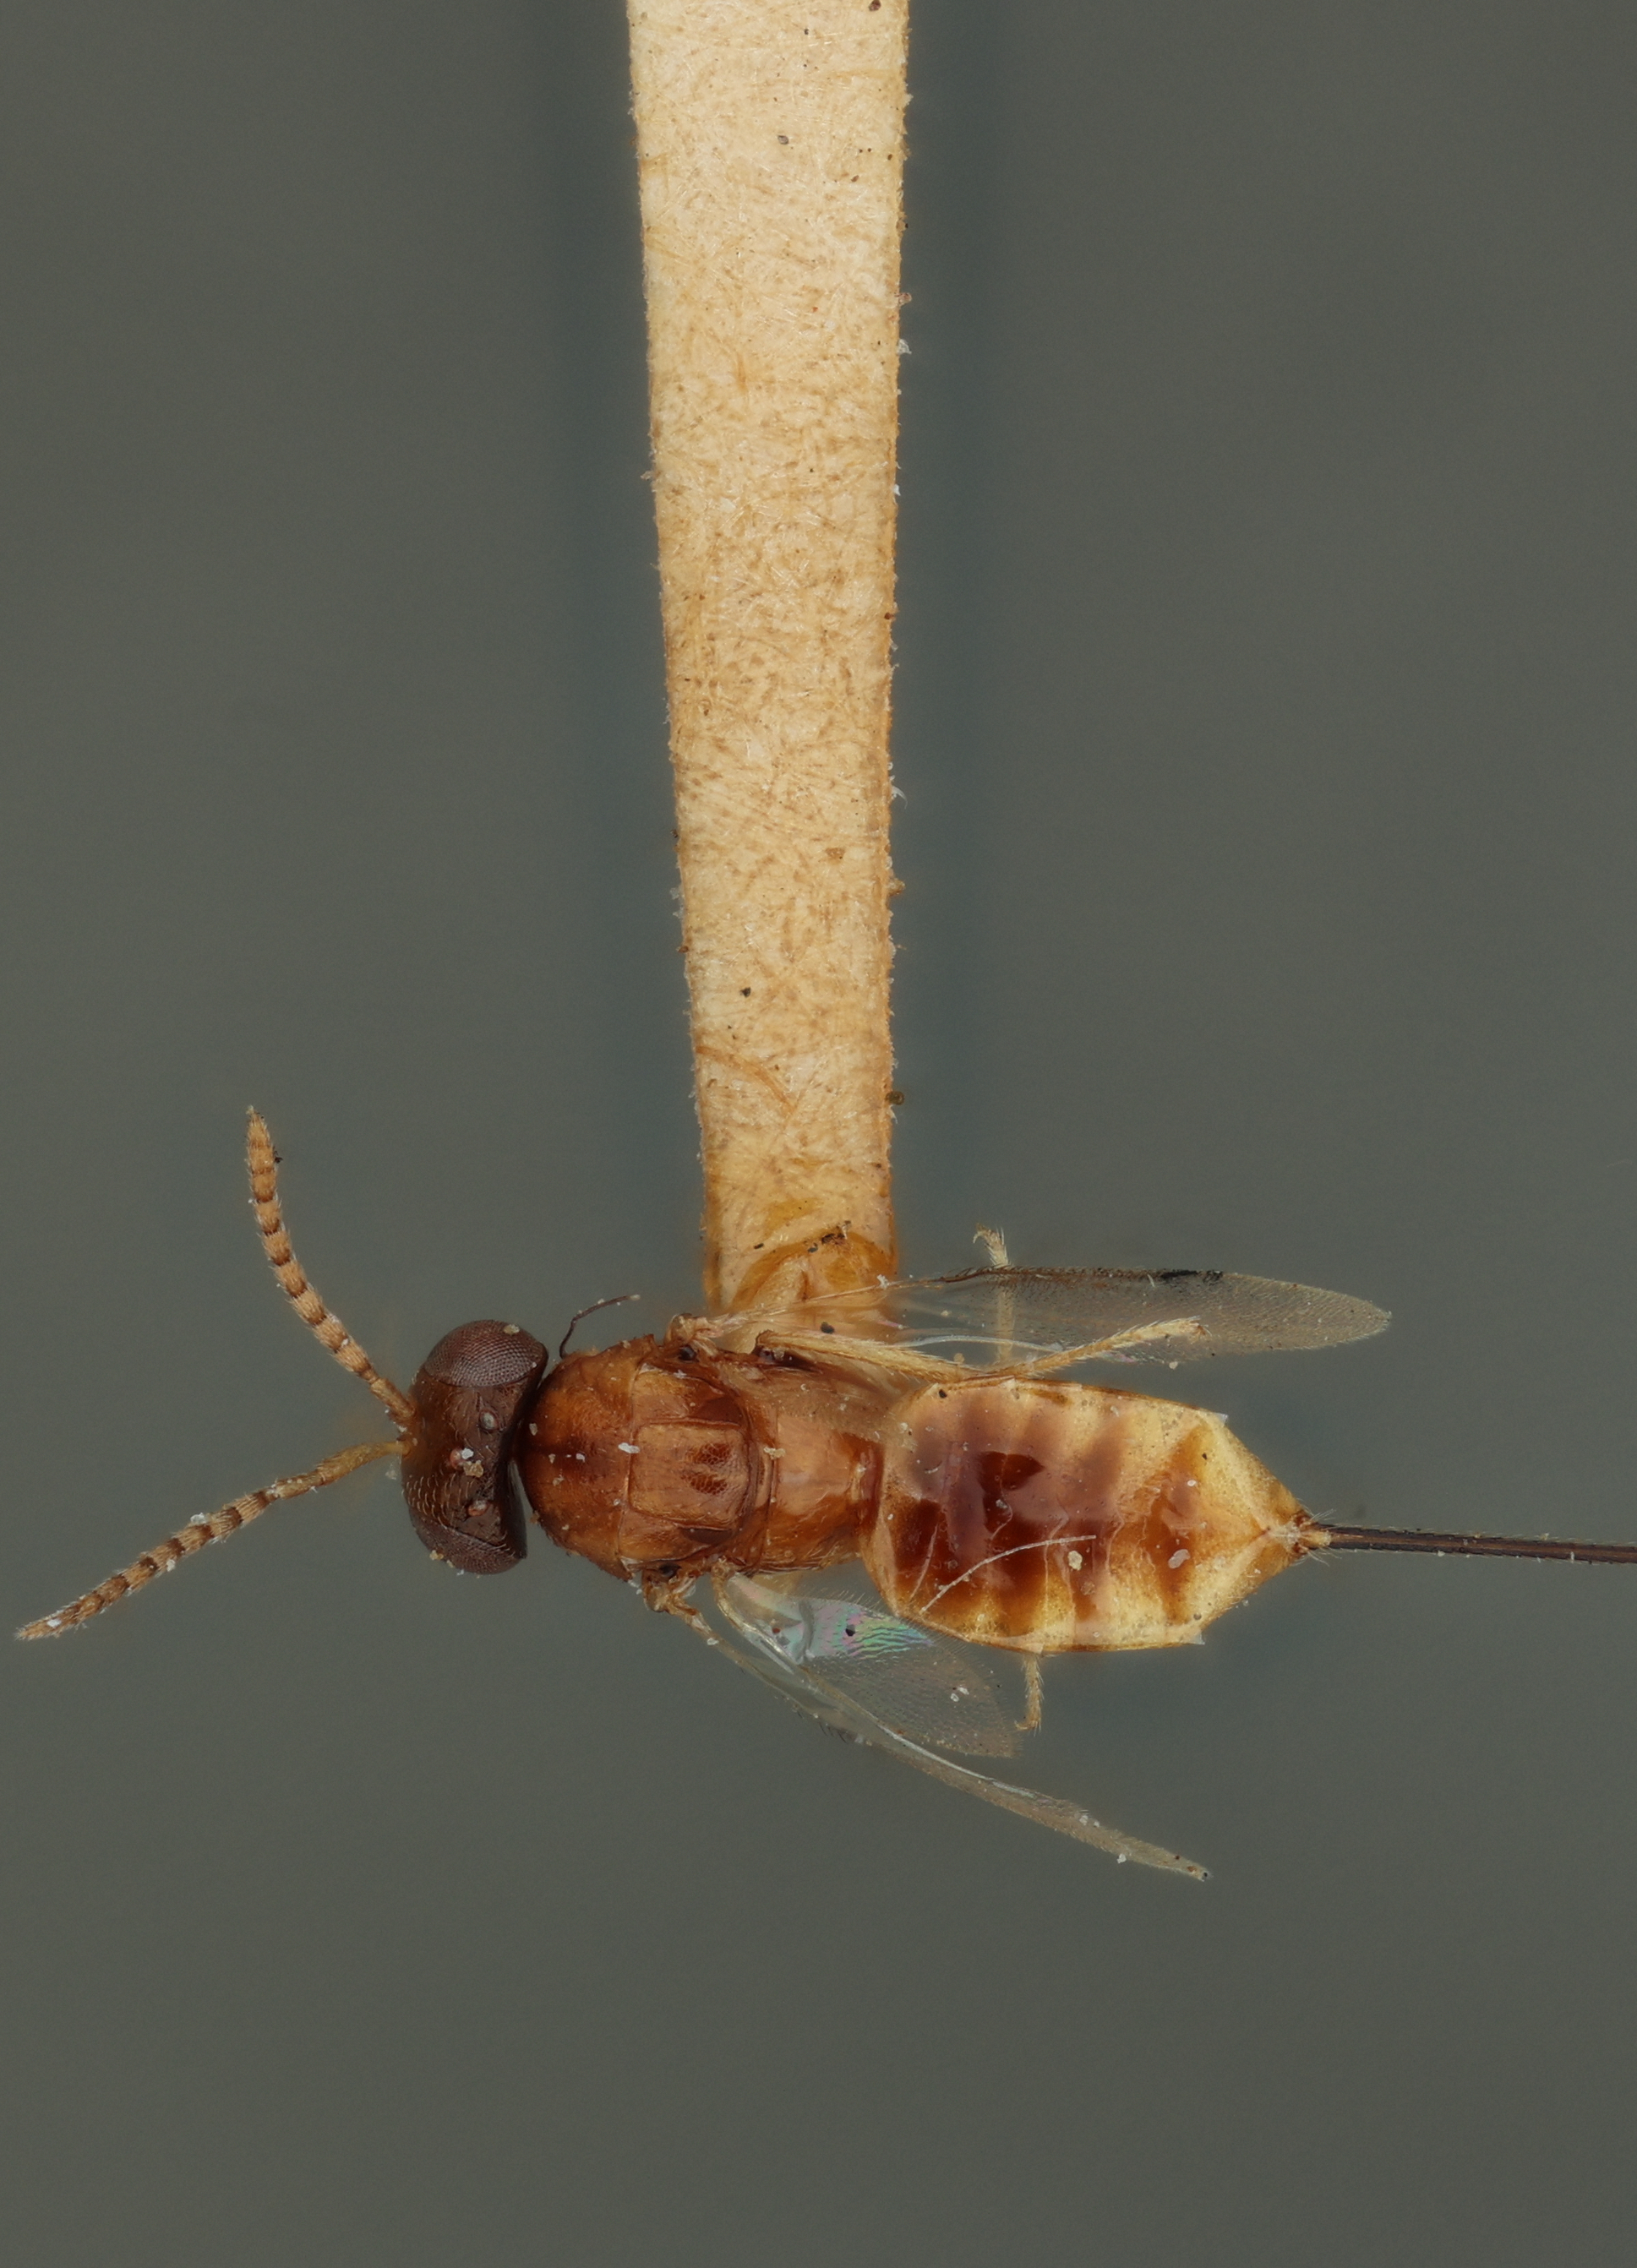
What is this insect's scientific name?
Sycophaga nota
